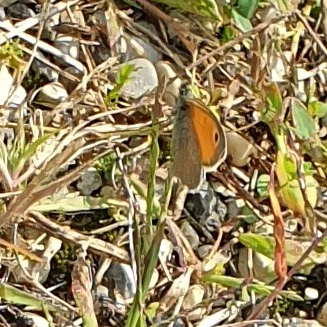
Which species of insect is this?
Coenonympha pamphilus
